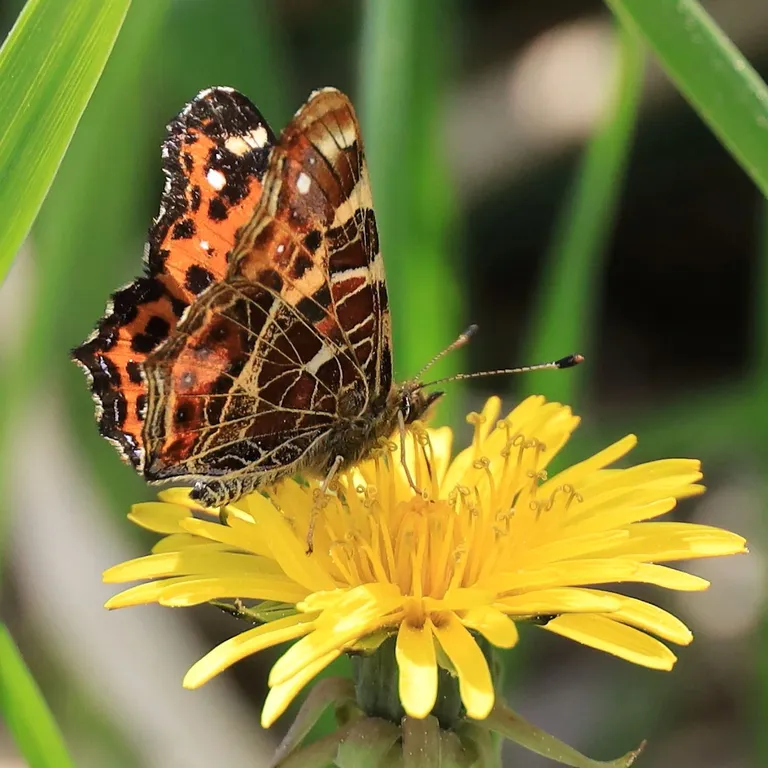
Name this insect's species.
Araschnia levana
